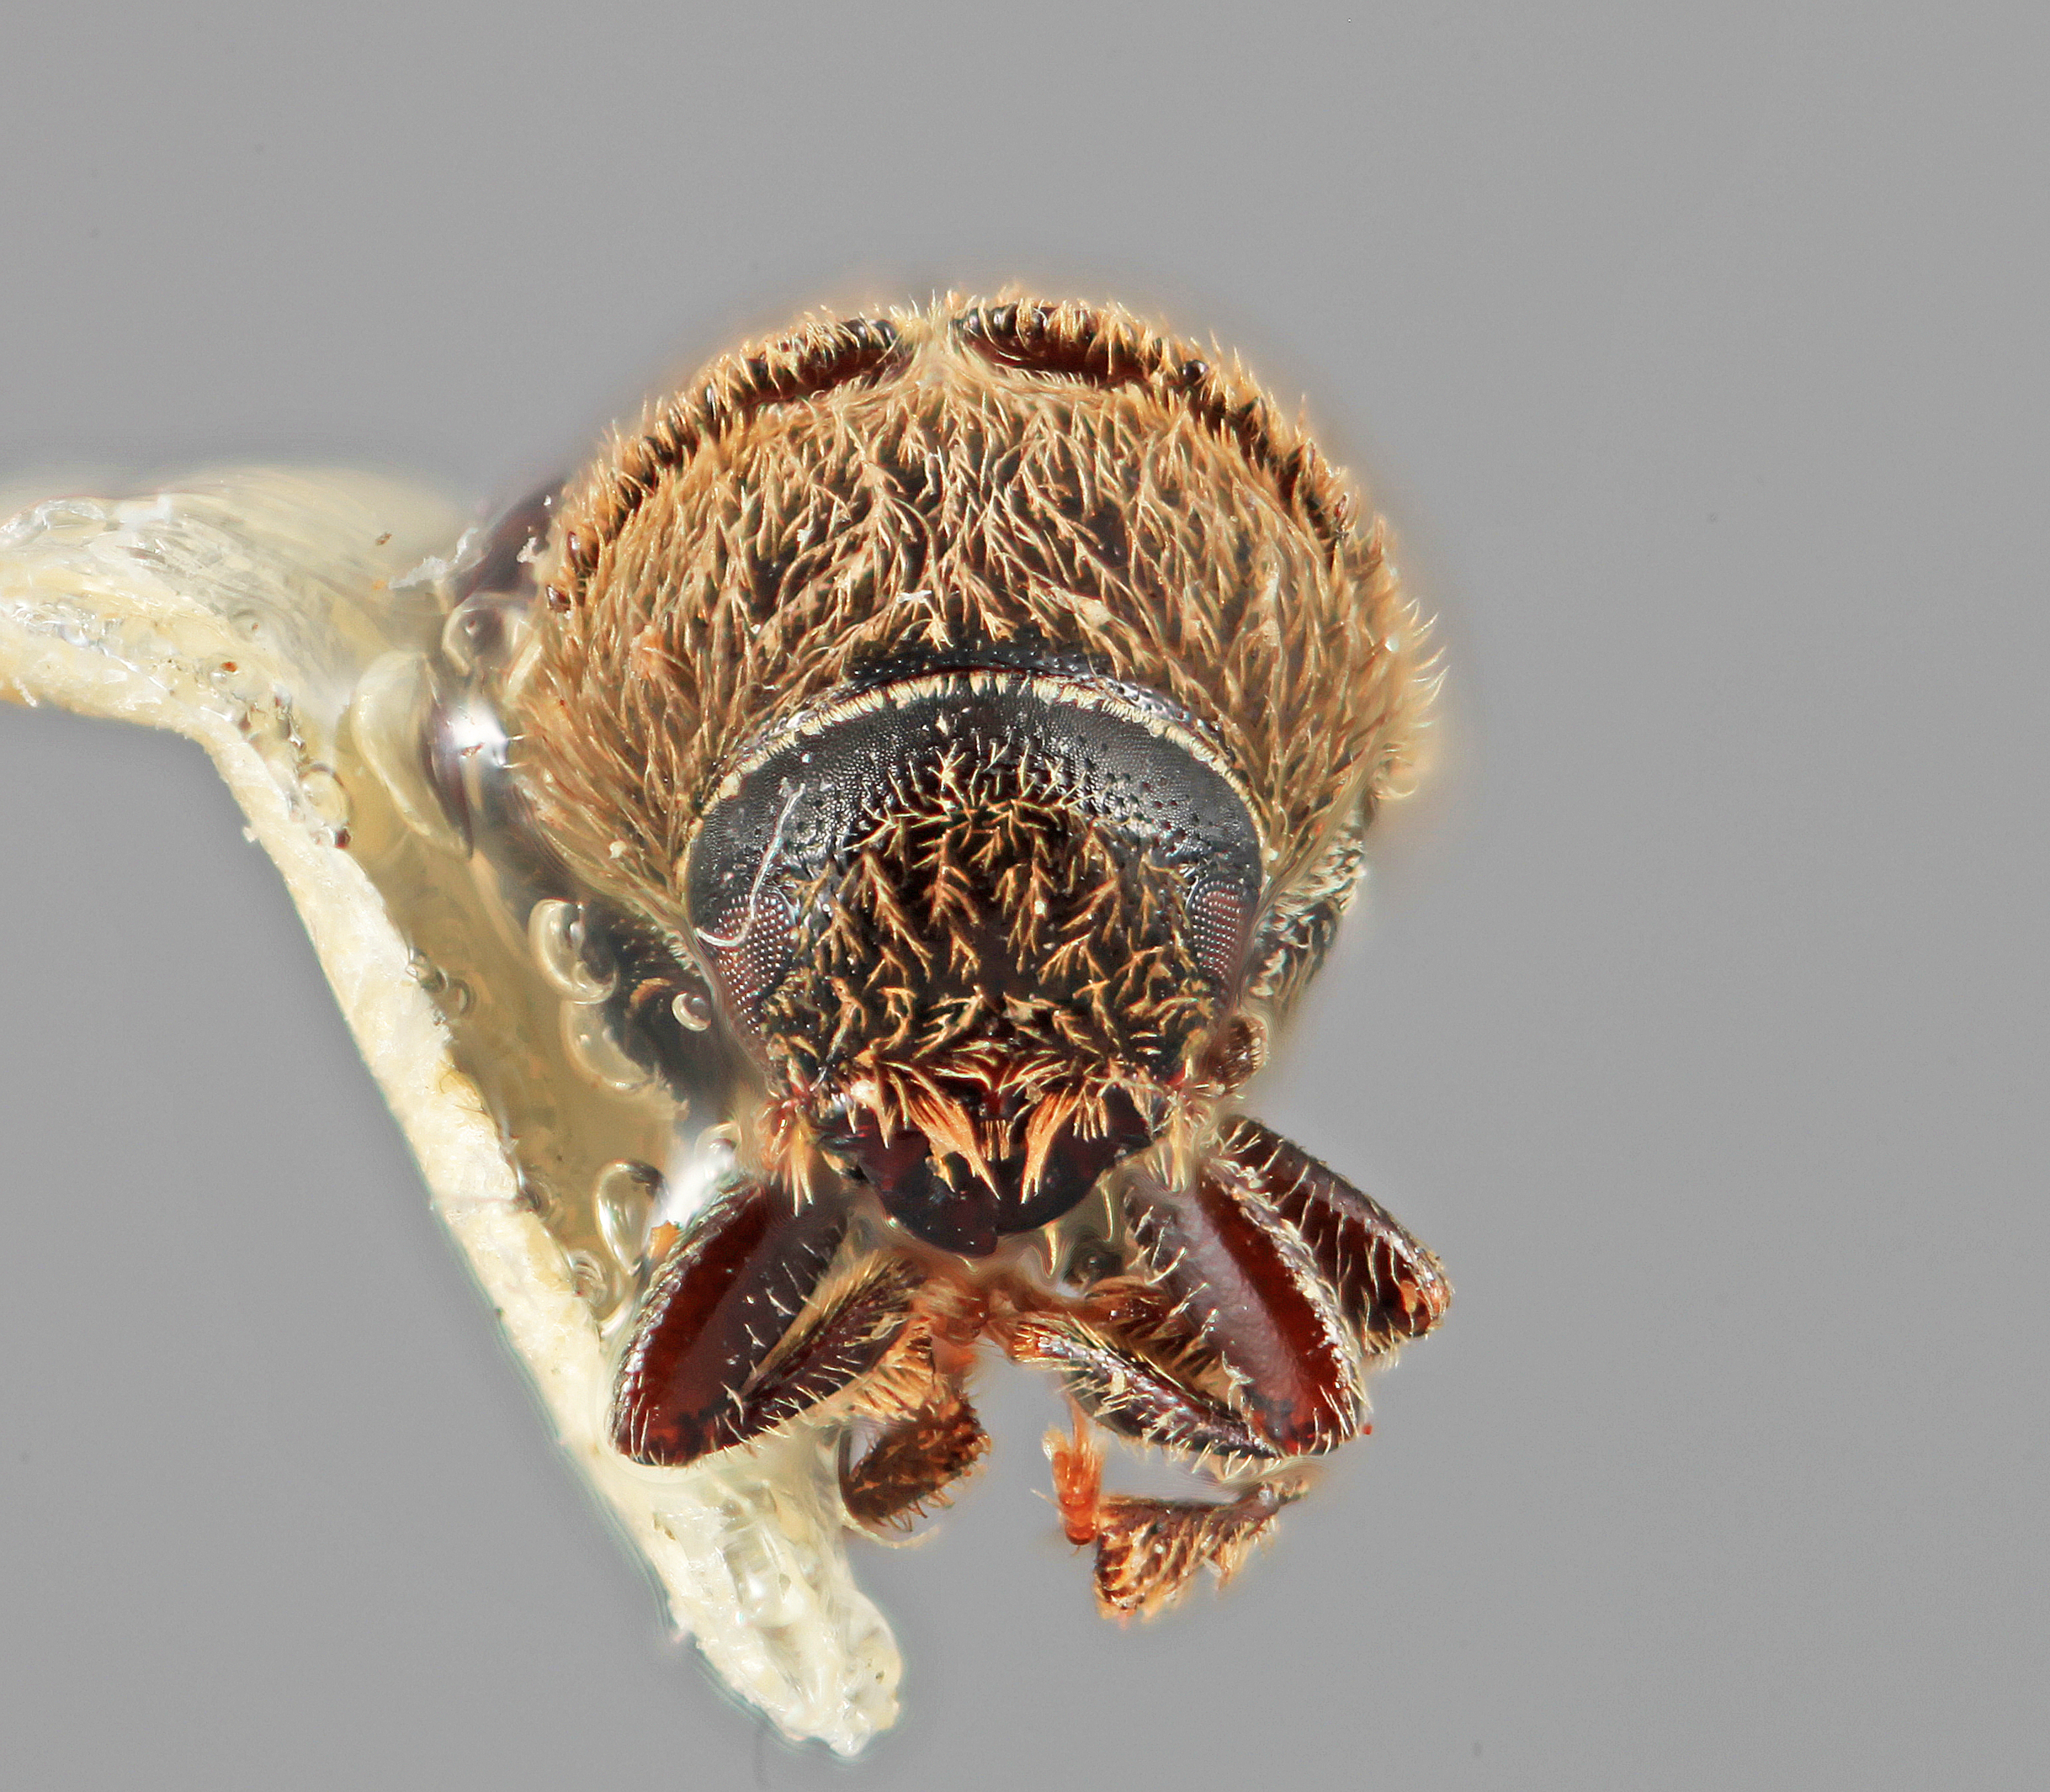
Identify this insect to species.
Carphobius pilifer
